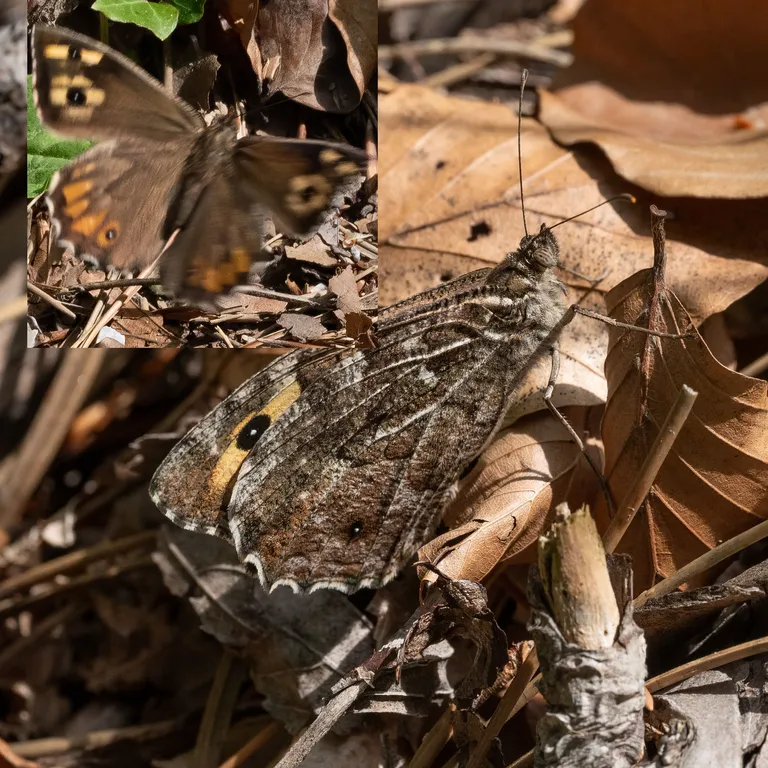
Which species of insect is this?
Hipparchia semele
